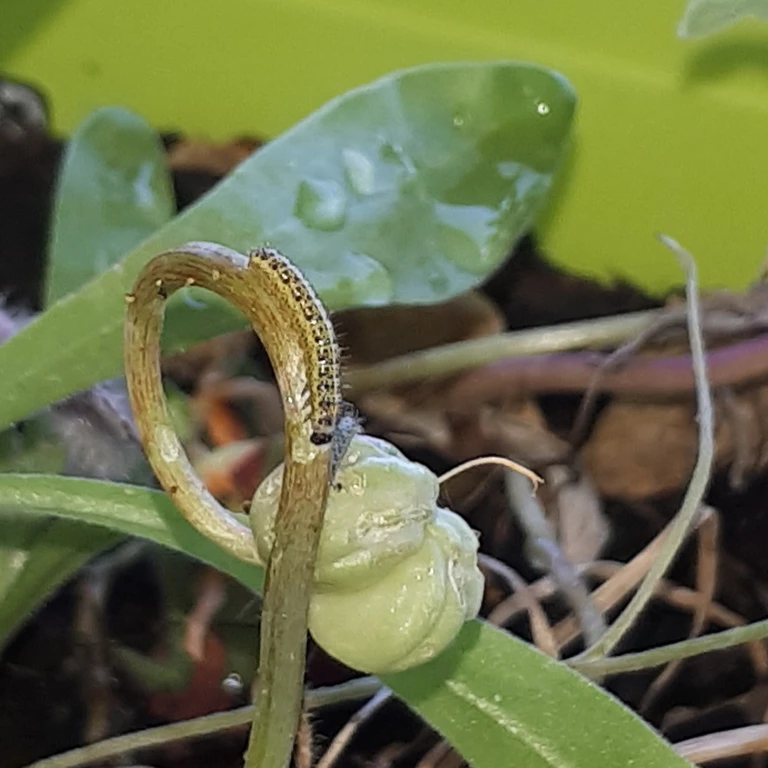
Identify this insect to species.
Pieris brassicae
